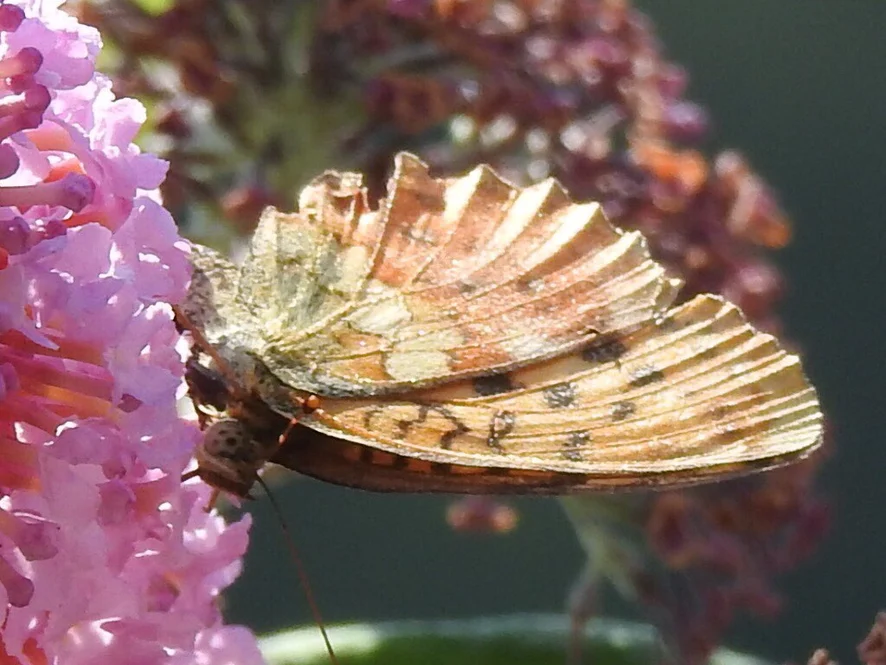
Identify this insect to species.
Brenthis daphne
